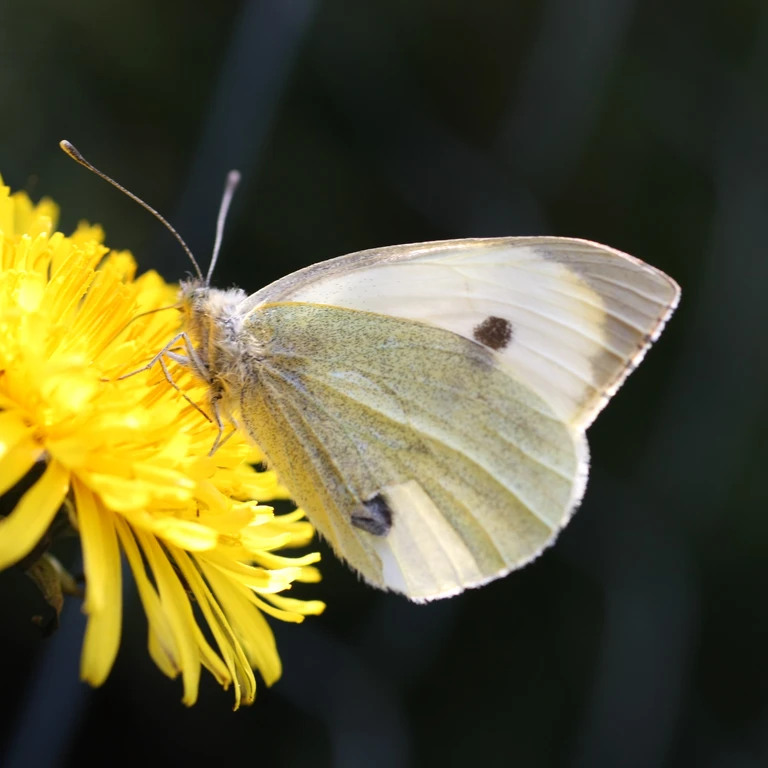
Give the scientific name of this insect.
Pieris brassicae
